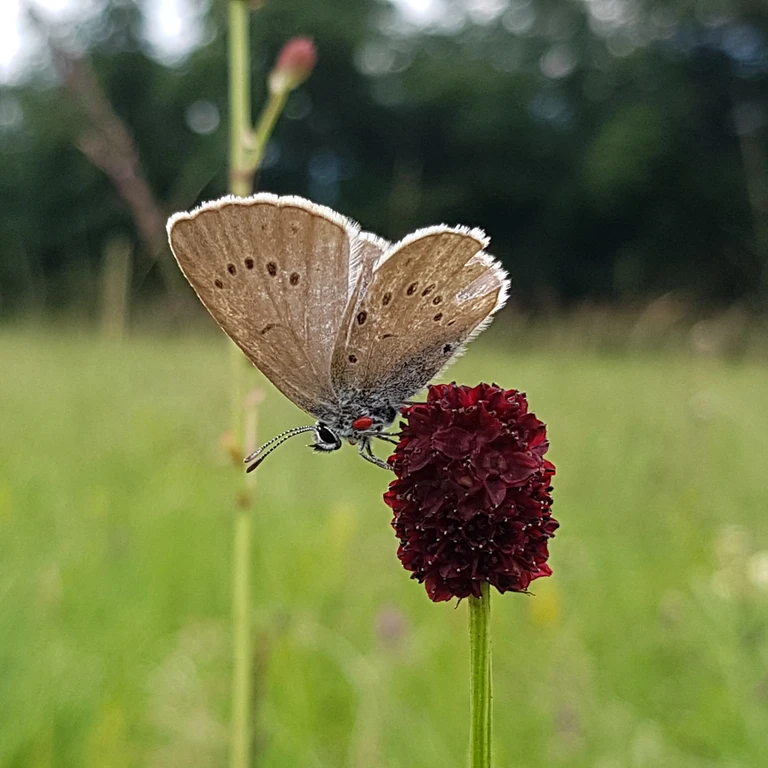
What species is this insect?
Phengaris teleius
